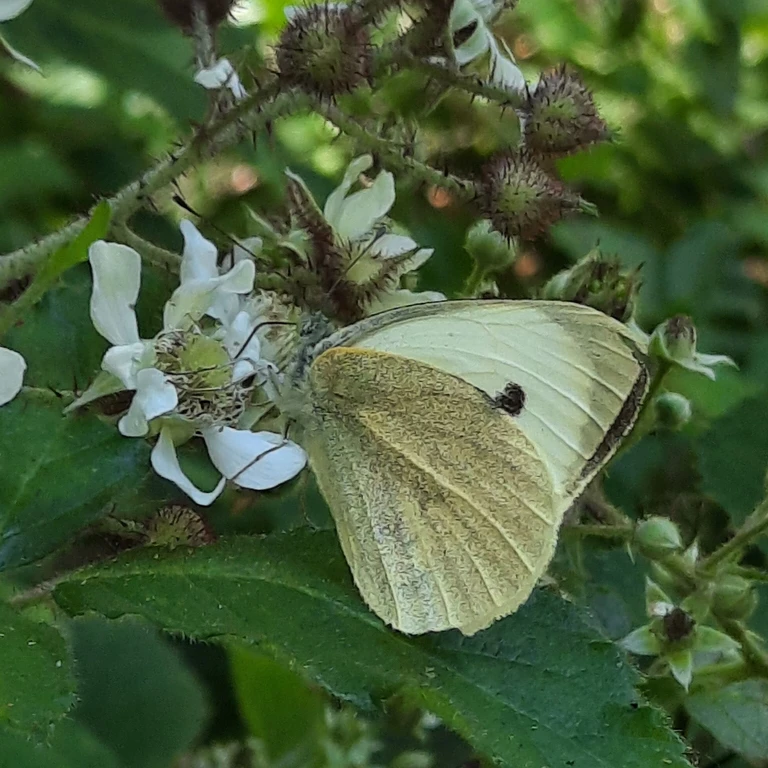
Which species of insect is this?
Pieris brassicae
